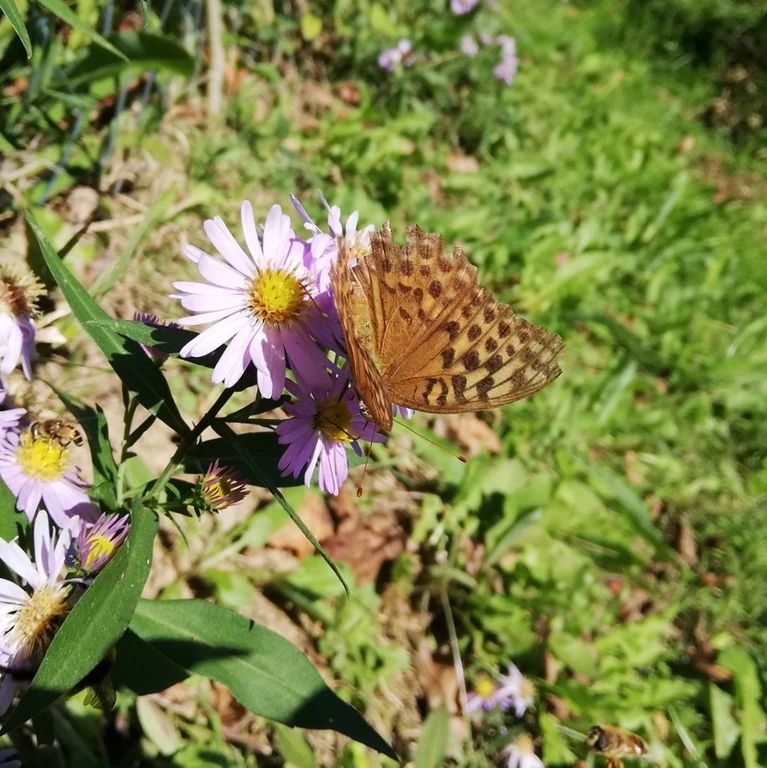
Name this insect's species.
Argynnis paphia
